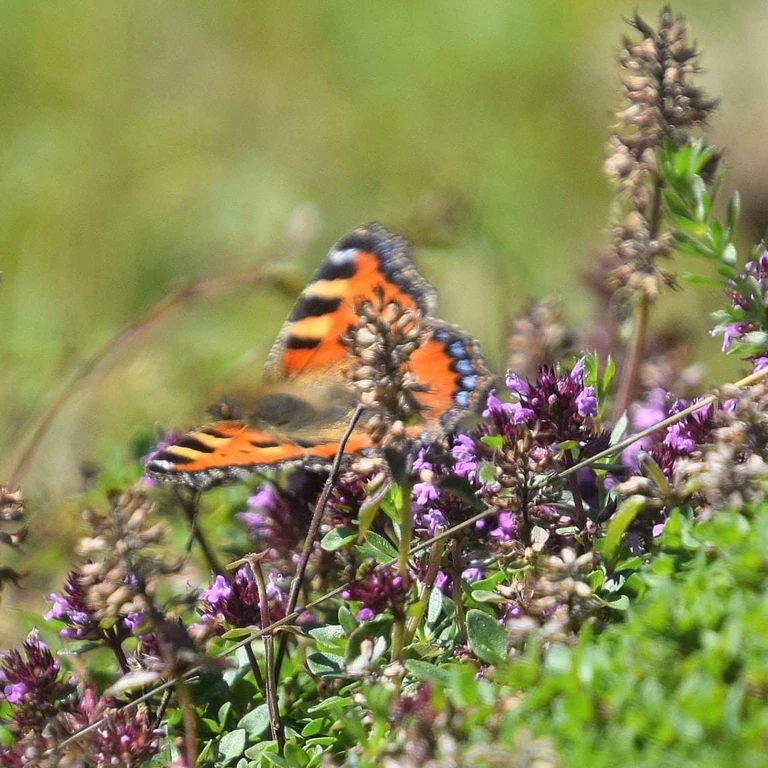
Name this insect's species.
Aglais urticae
